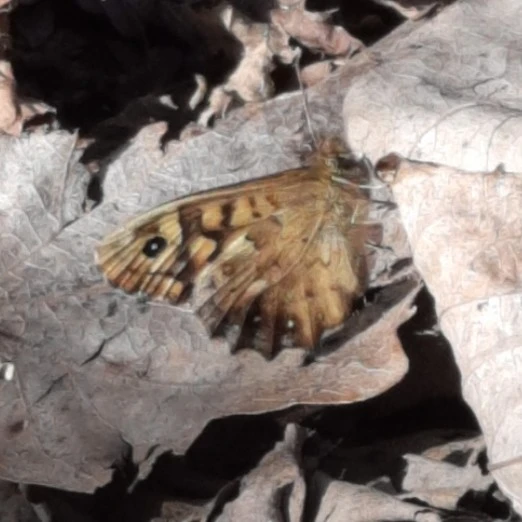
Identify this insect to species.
Pararge aegeria
